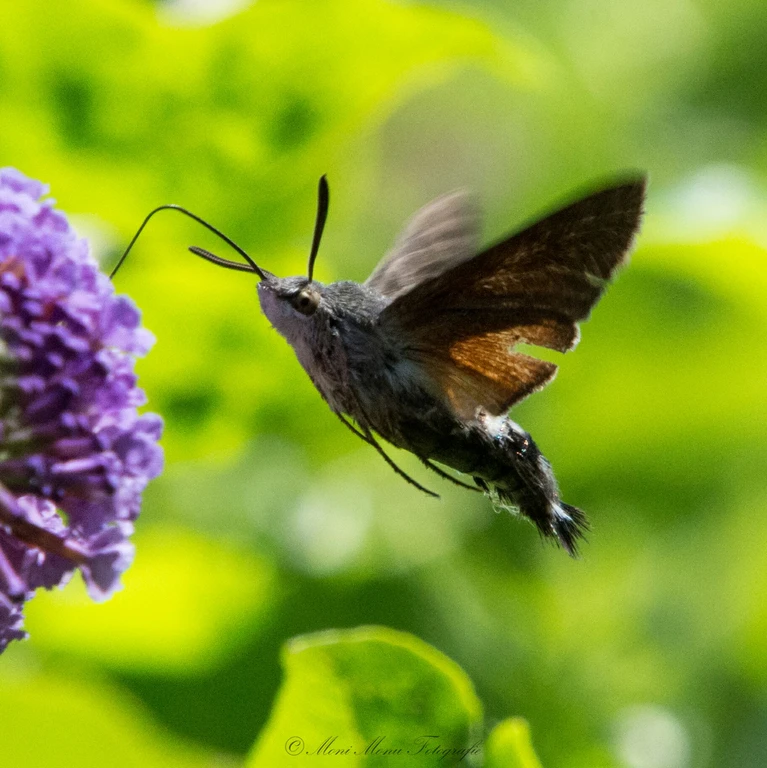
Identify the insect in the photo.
Macroglossum stellatarum
